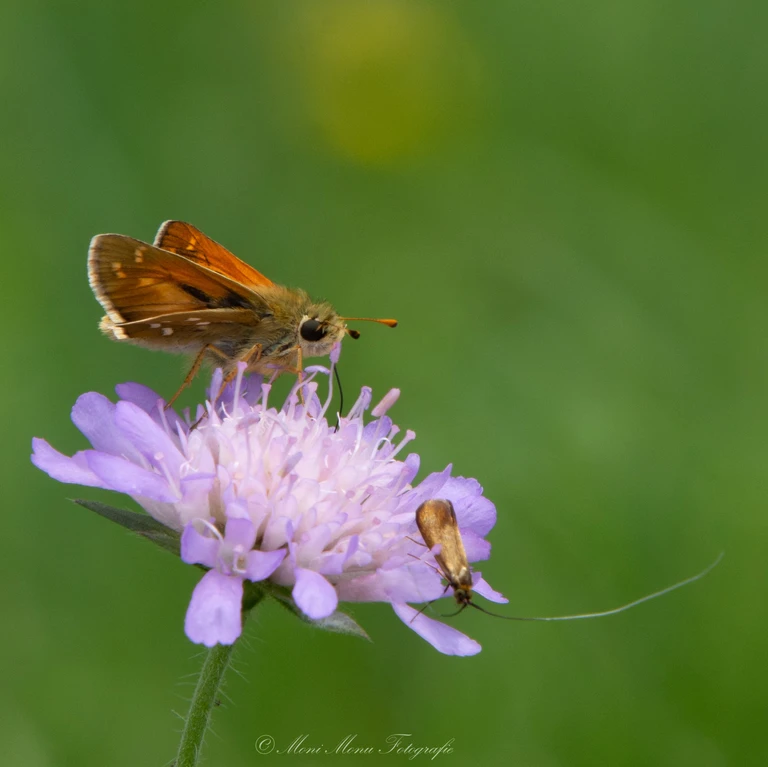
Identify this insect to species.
Hesperia comma
